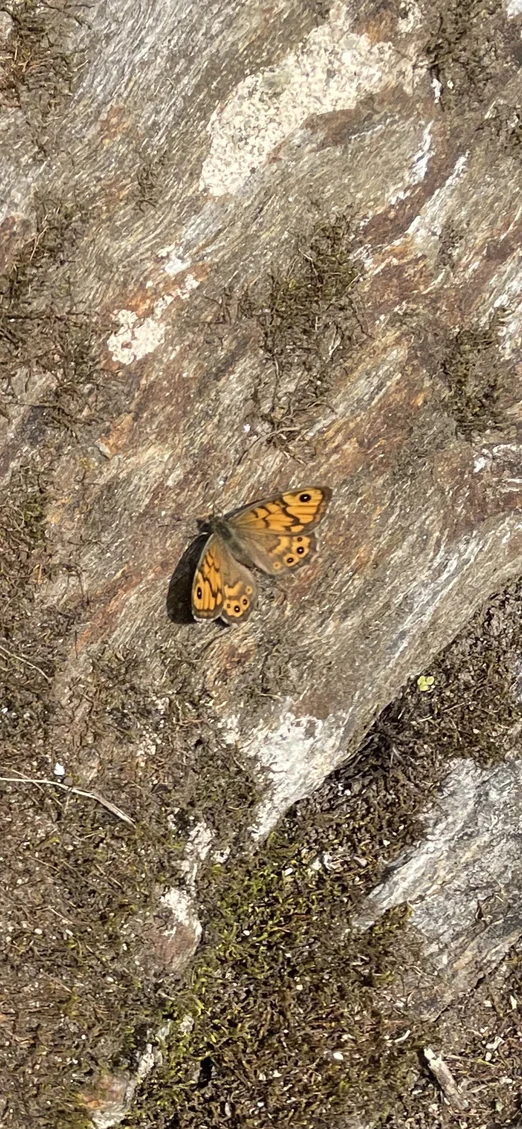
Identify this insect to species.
Lasiommata megera (also Pararge megera)
